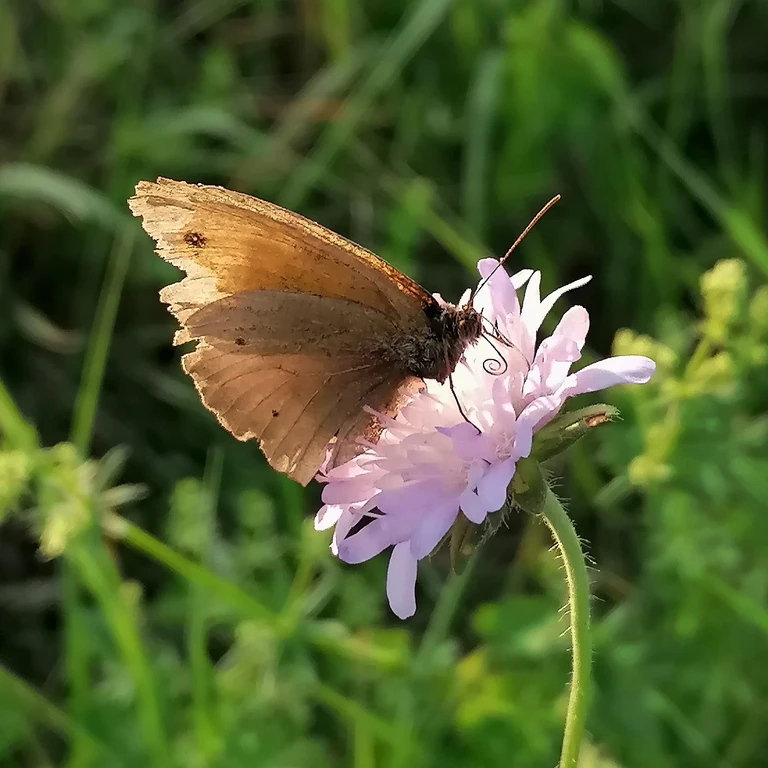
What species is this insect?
Maniola jurtina
